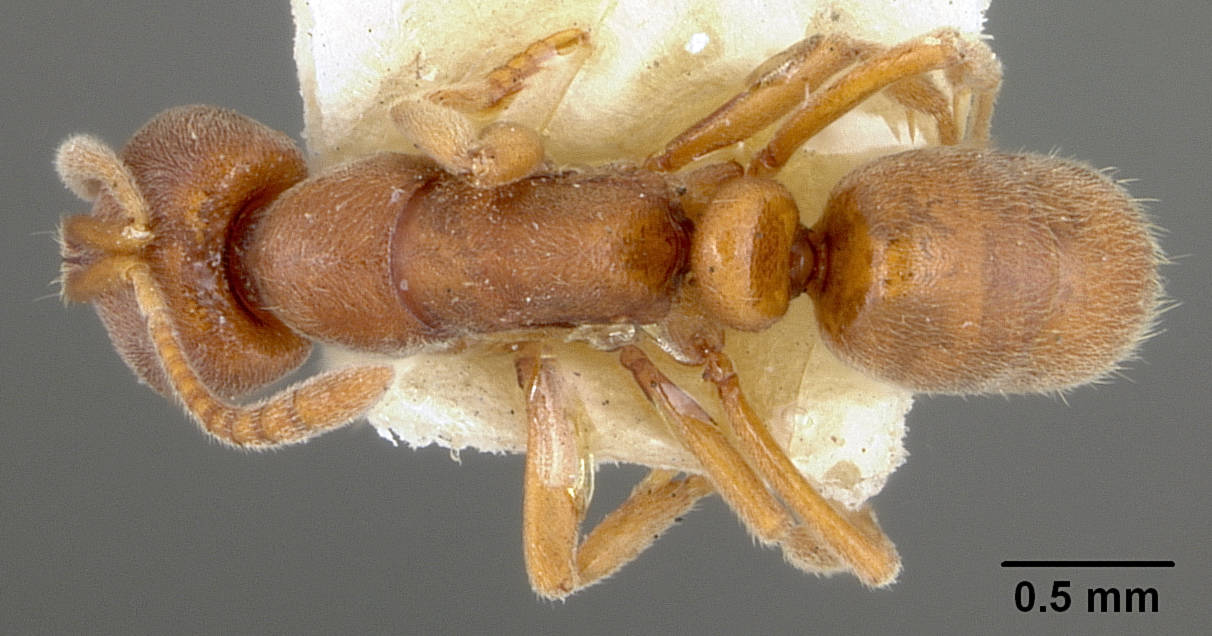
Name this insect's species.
Ponera turaga
